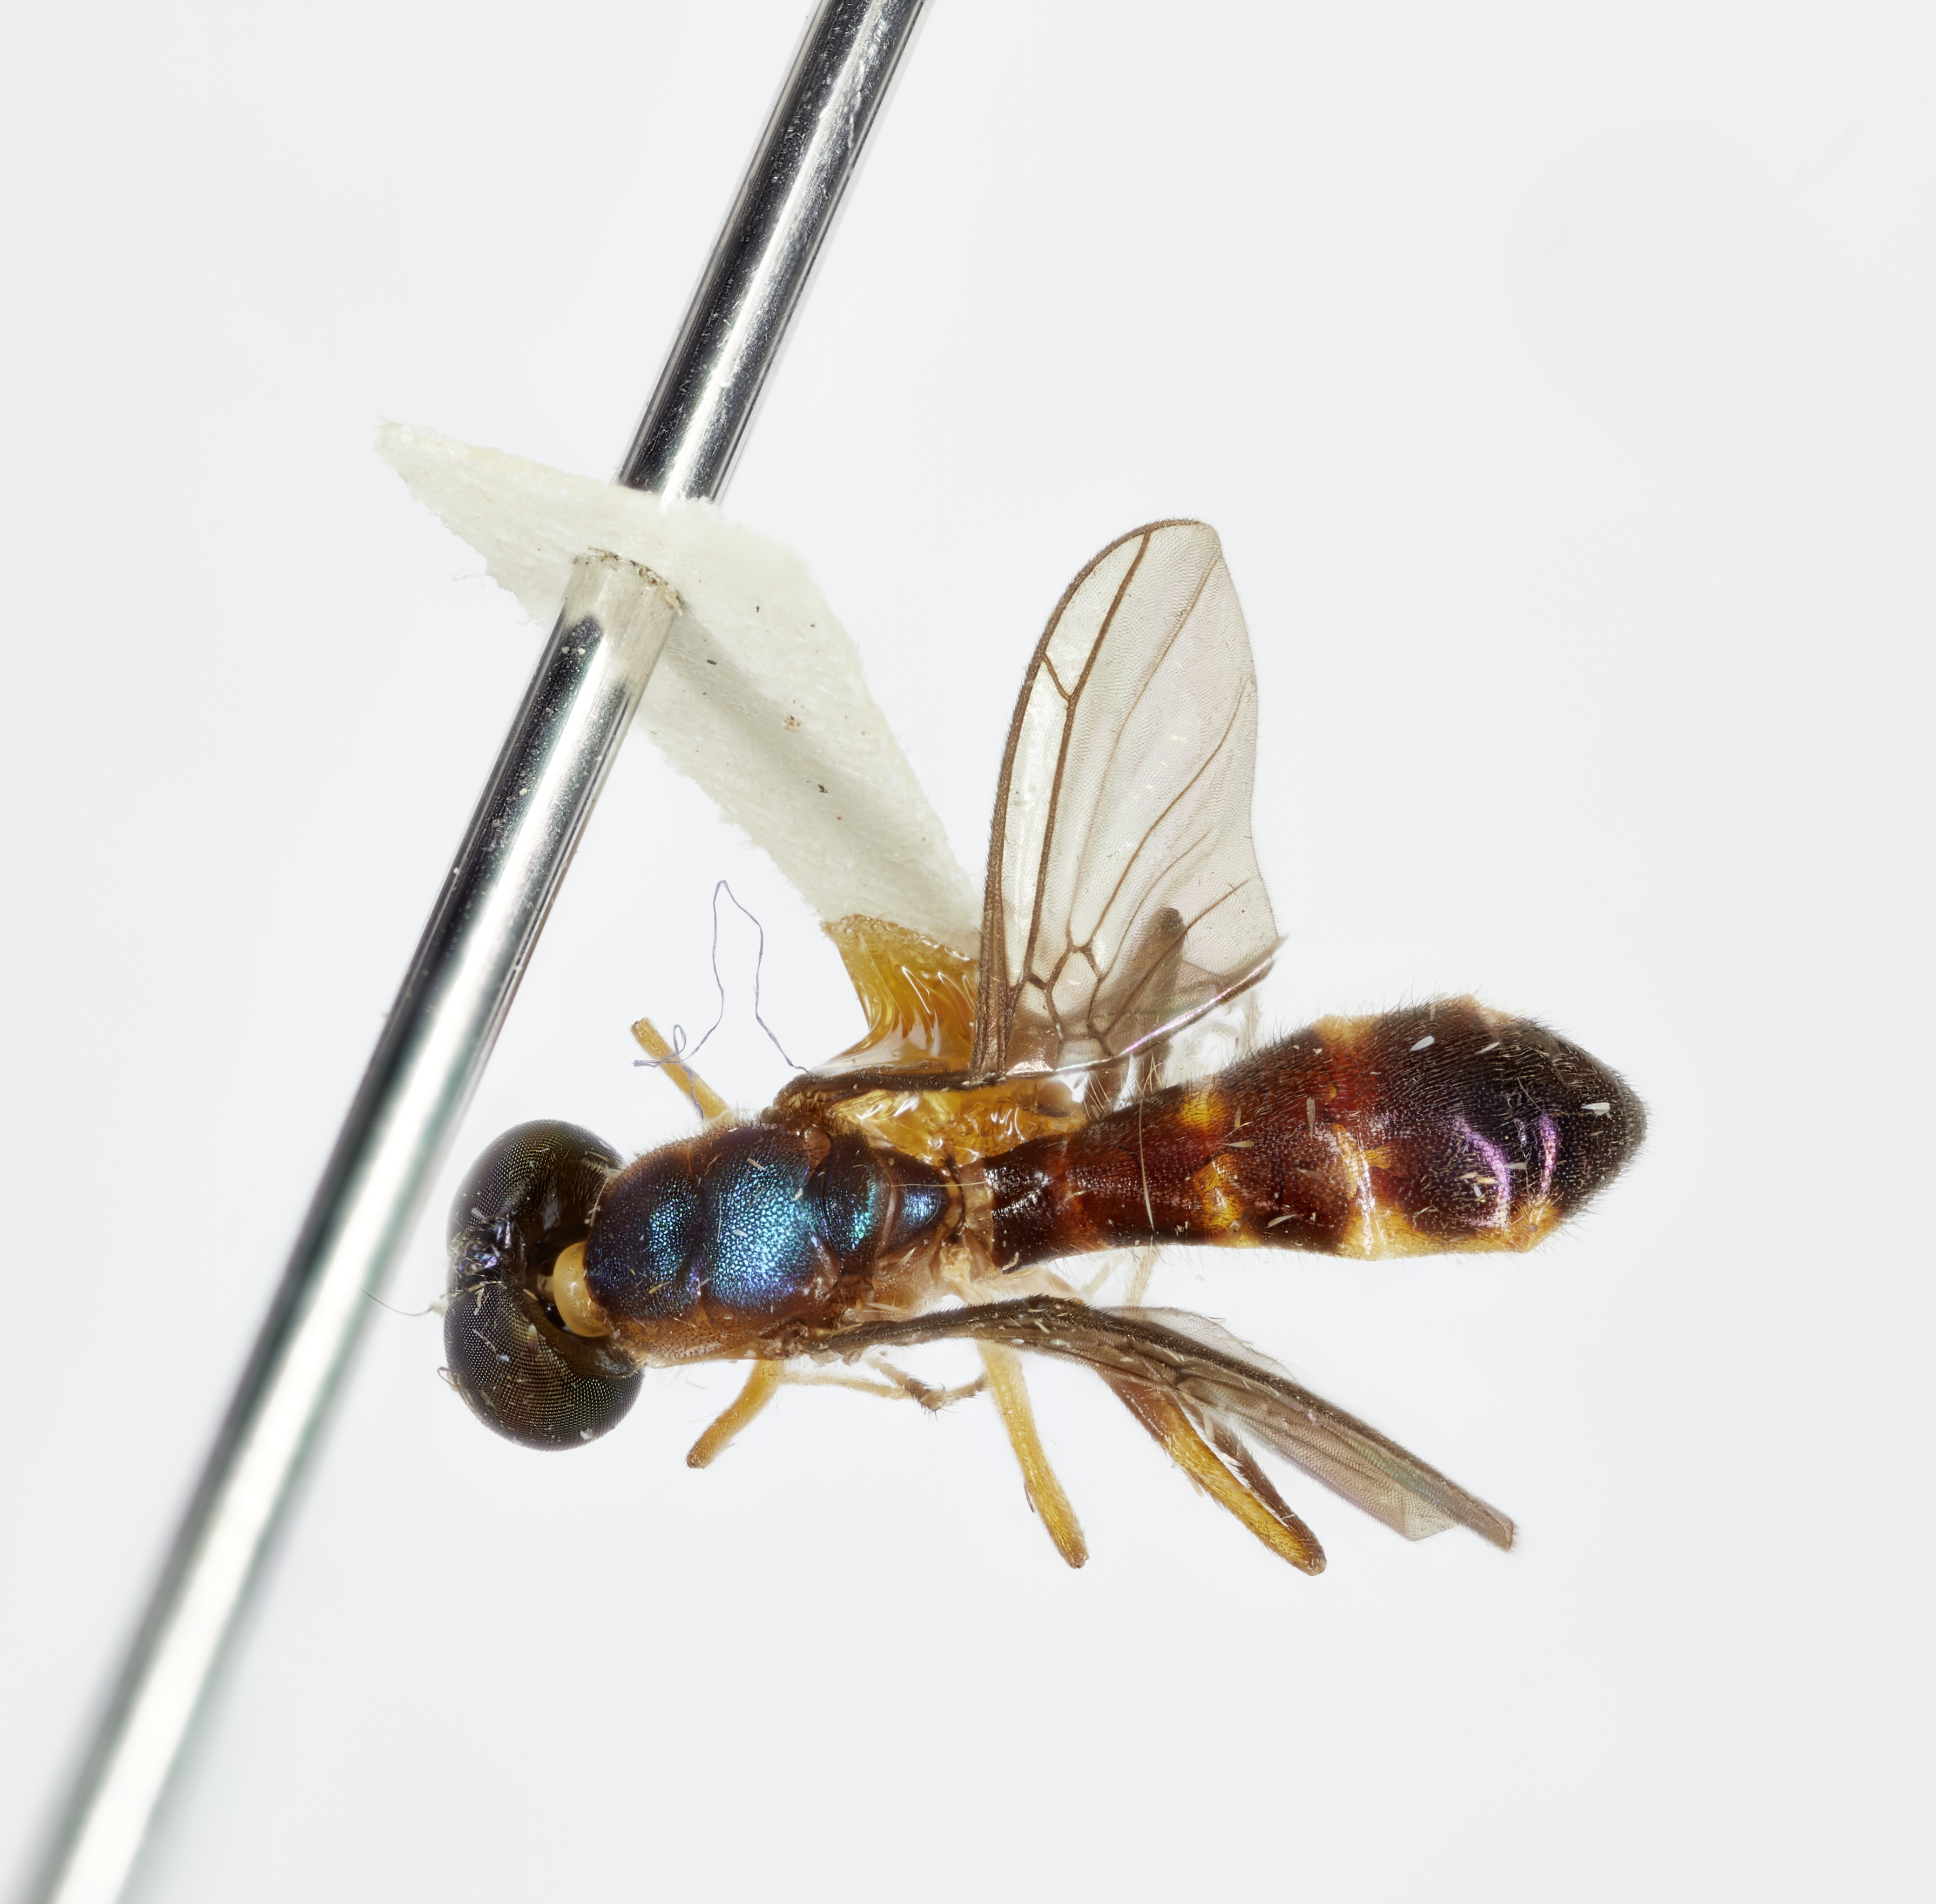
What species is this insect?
Merosargus panamensis
